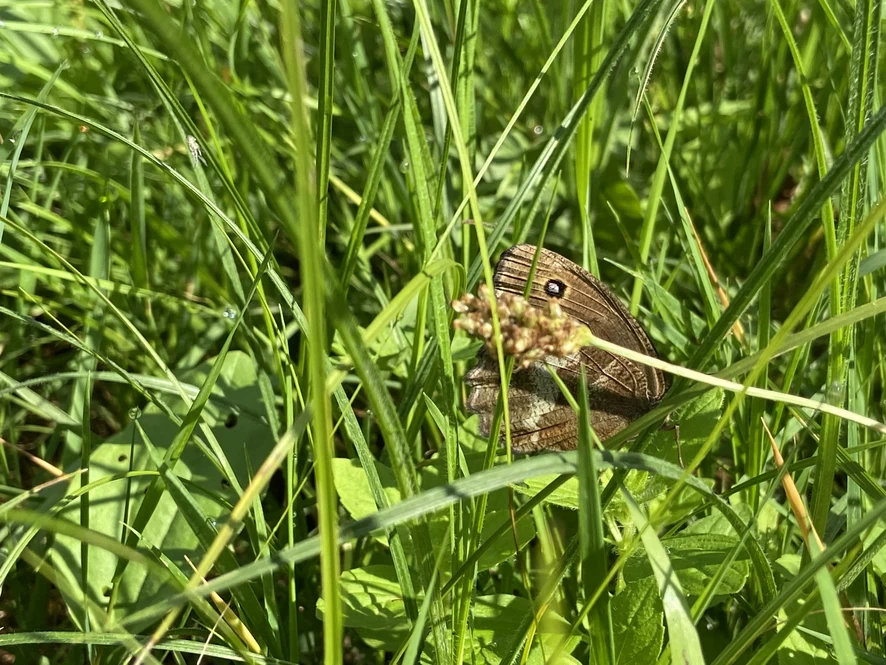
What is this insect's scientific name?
Minois dryas
